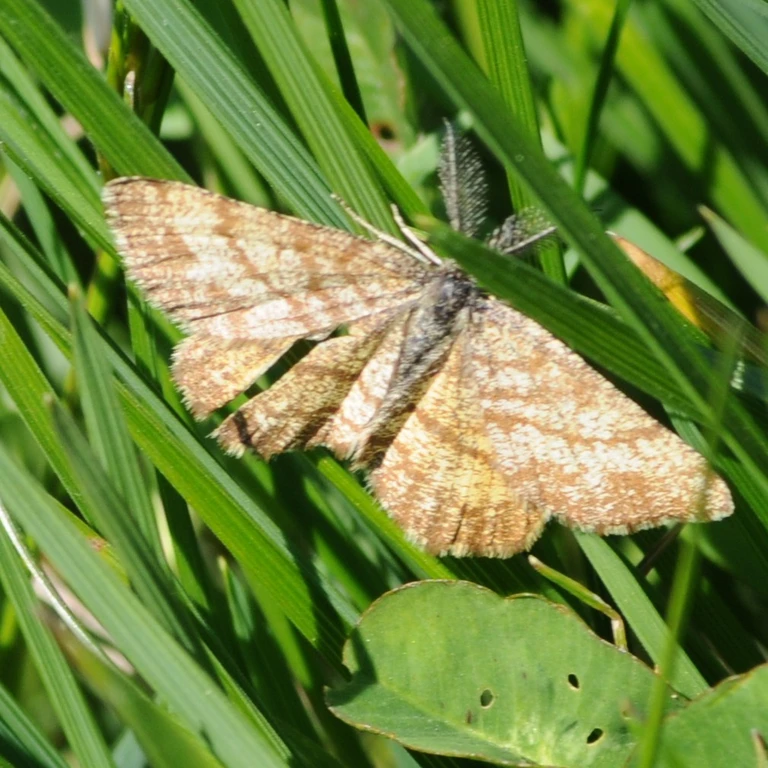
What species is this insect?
Ematurga atomaria
